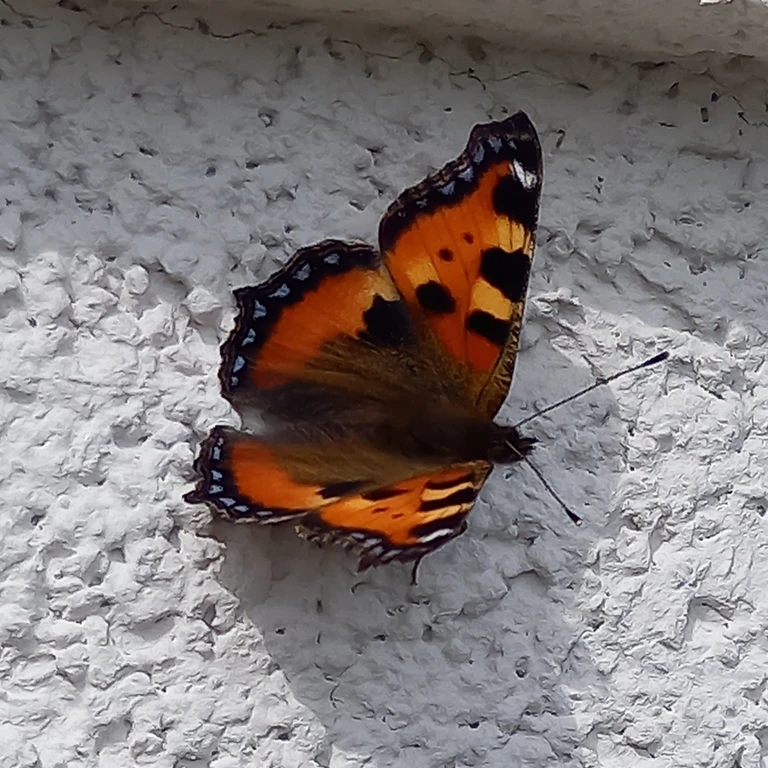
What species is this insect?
Aglais urticae
